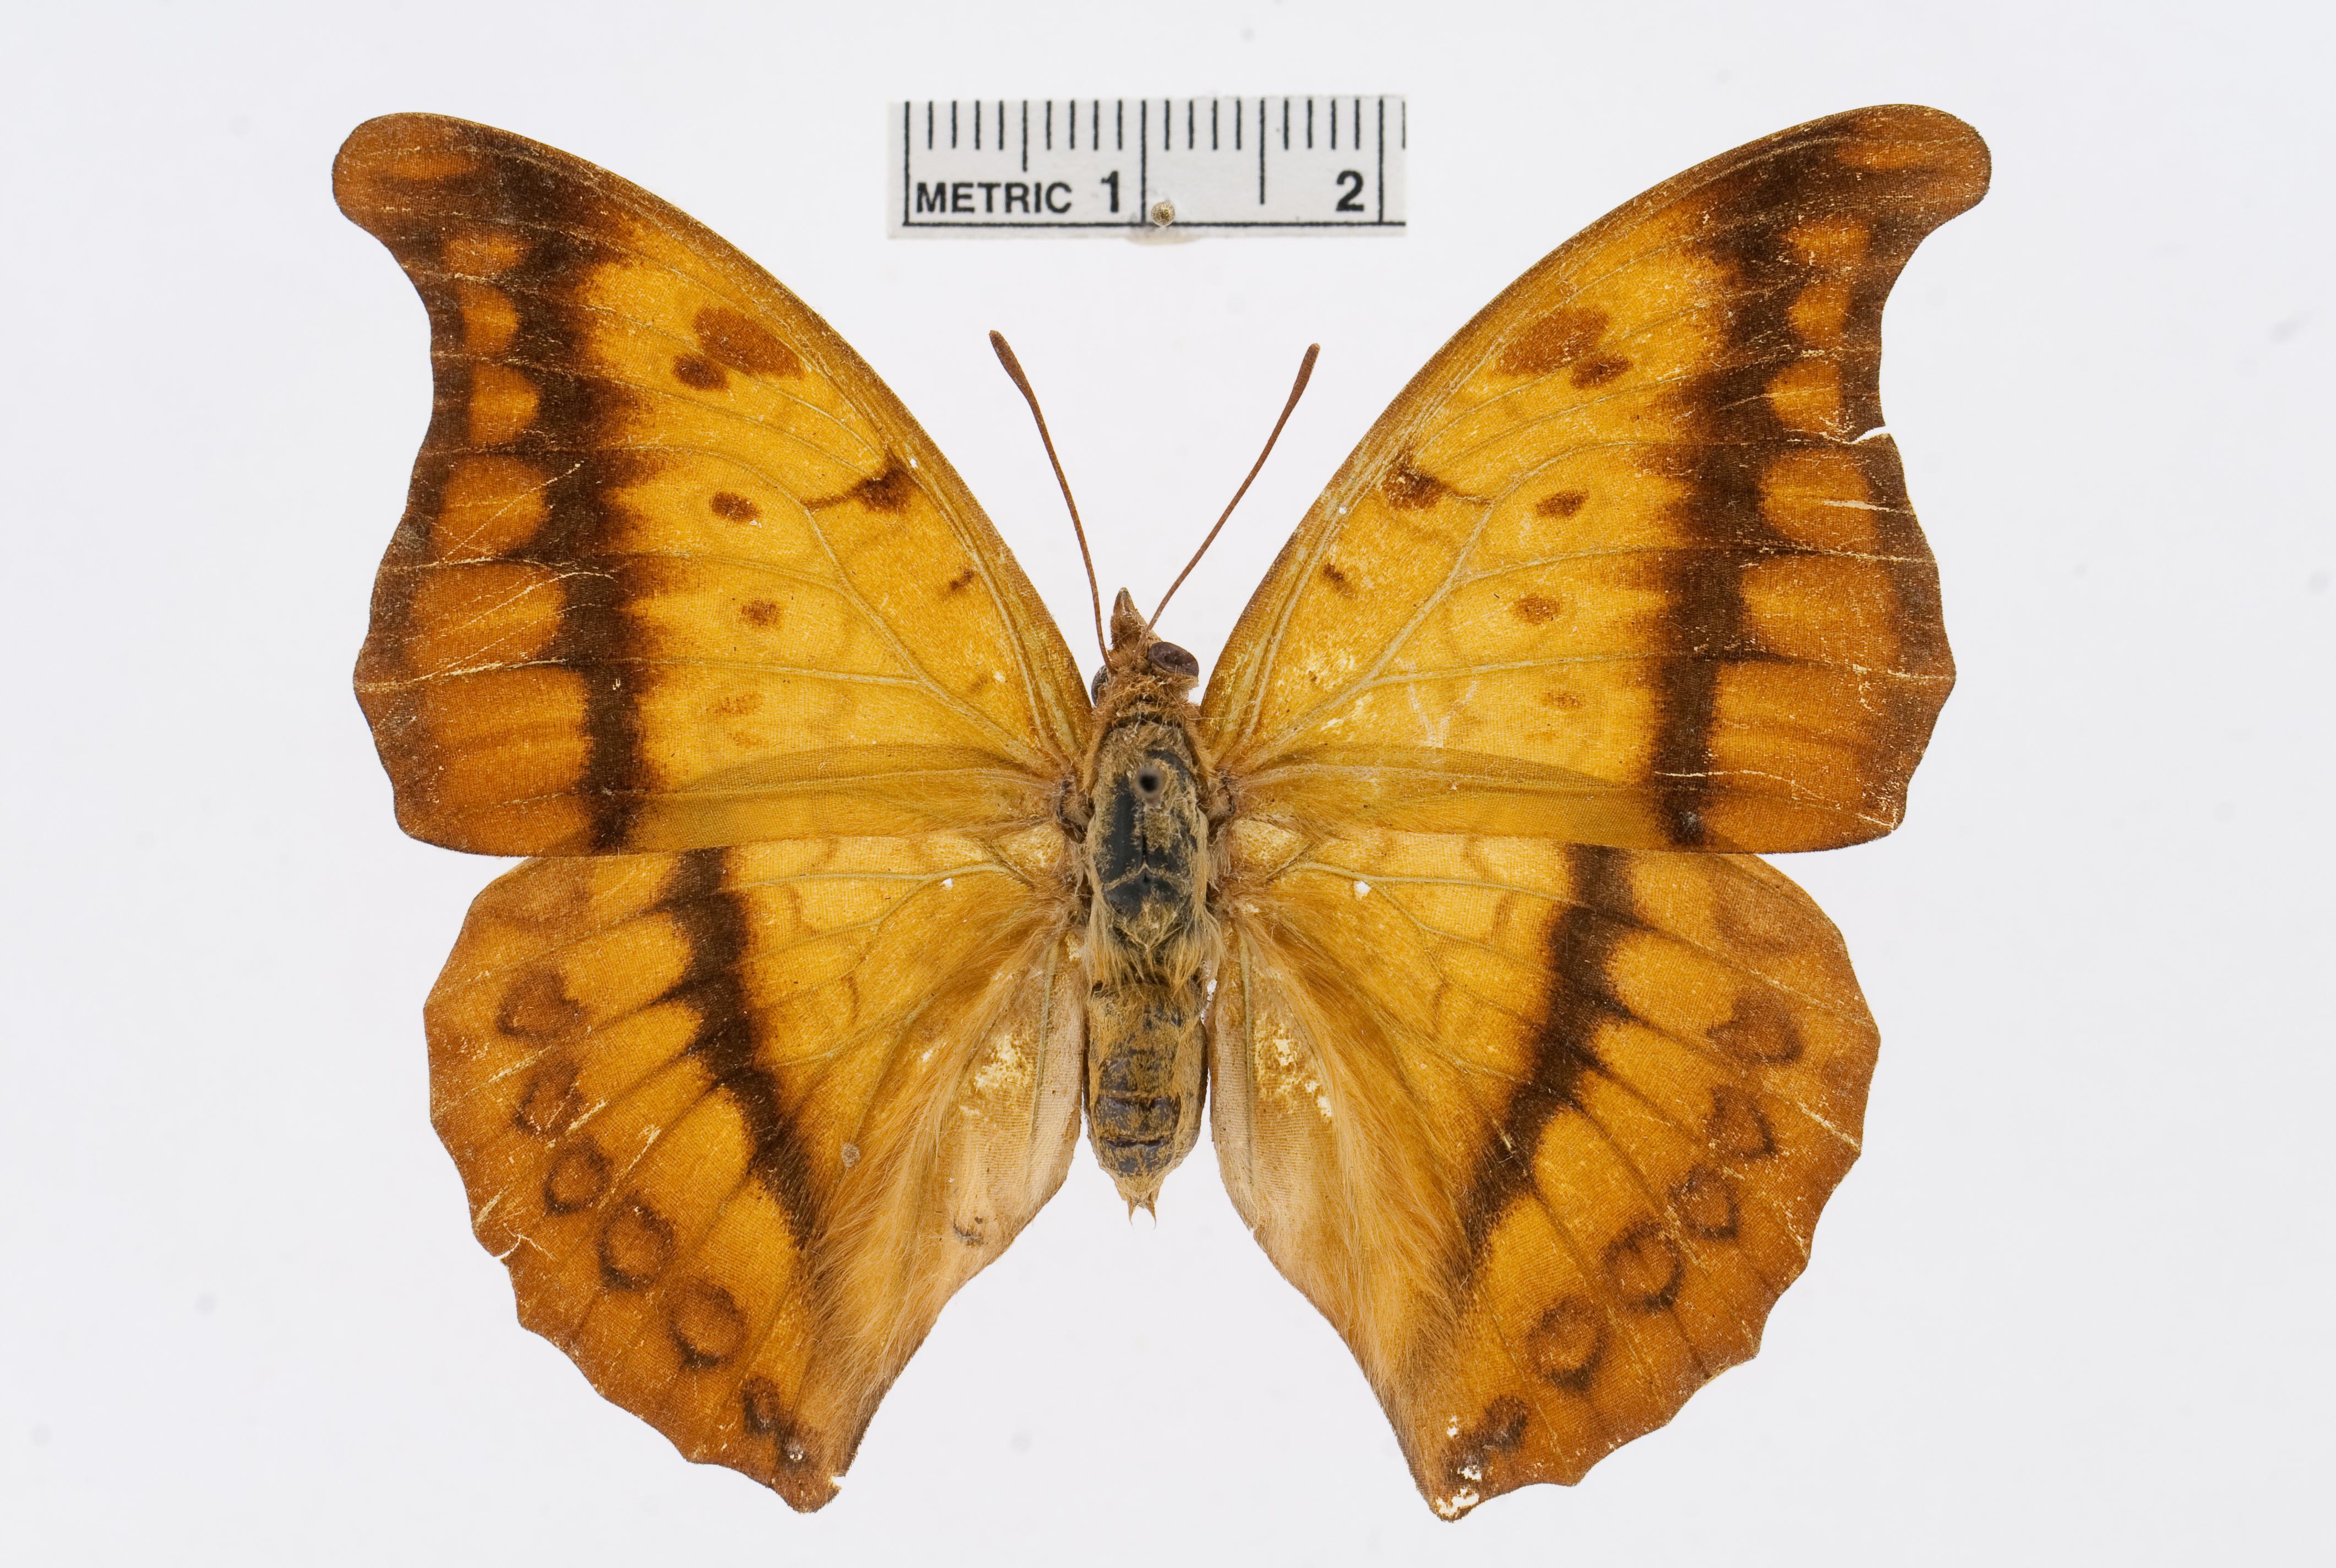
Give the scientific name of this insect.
Charaxes nichetes
